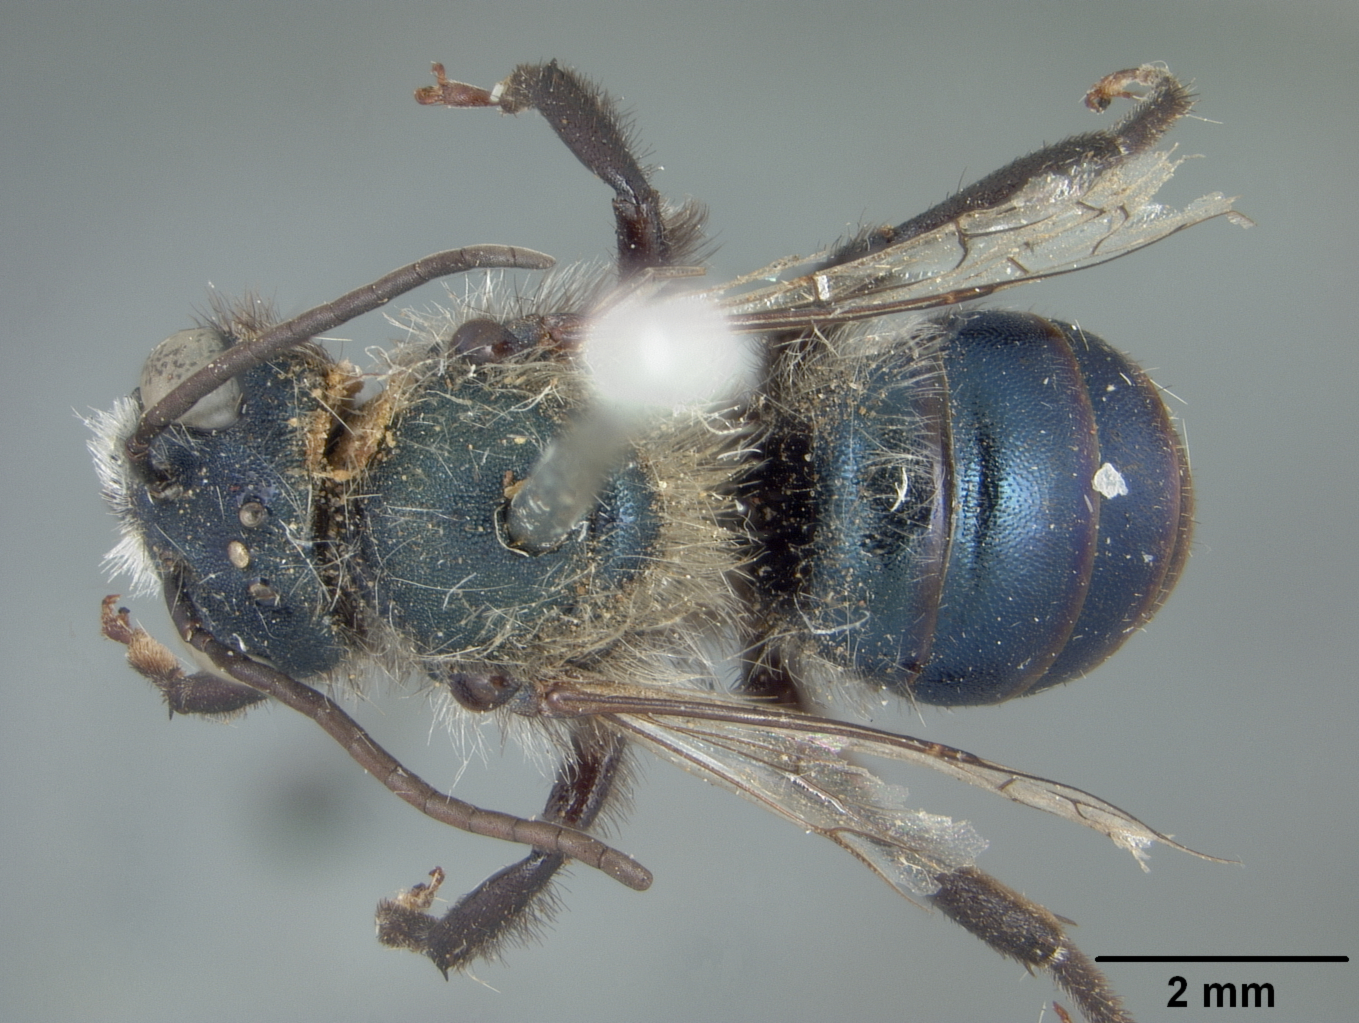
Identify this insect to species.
Osmia amala
